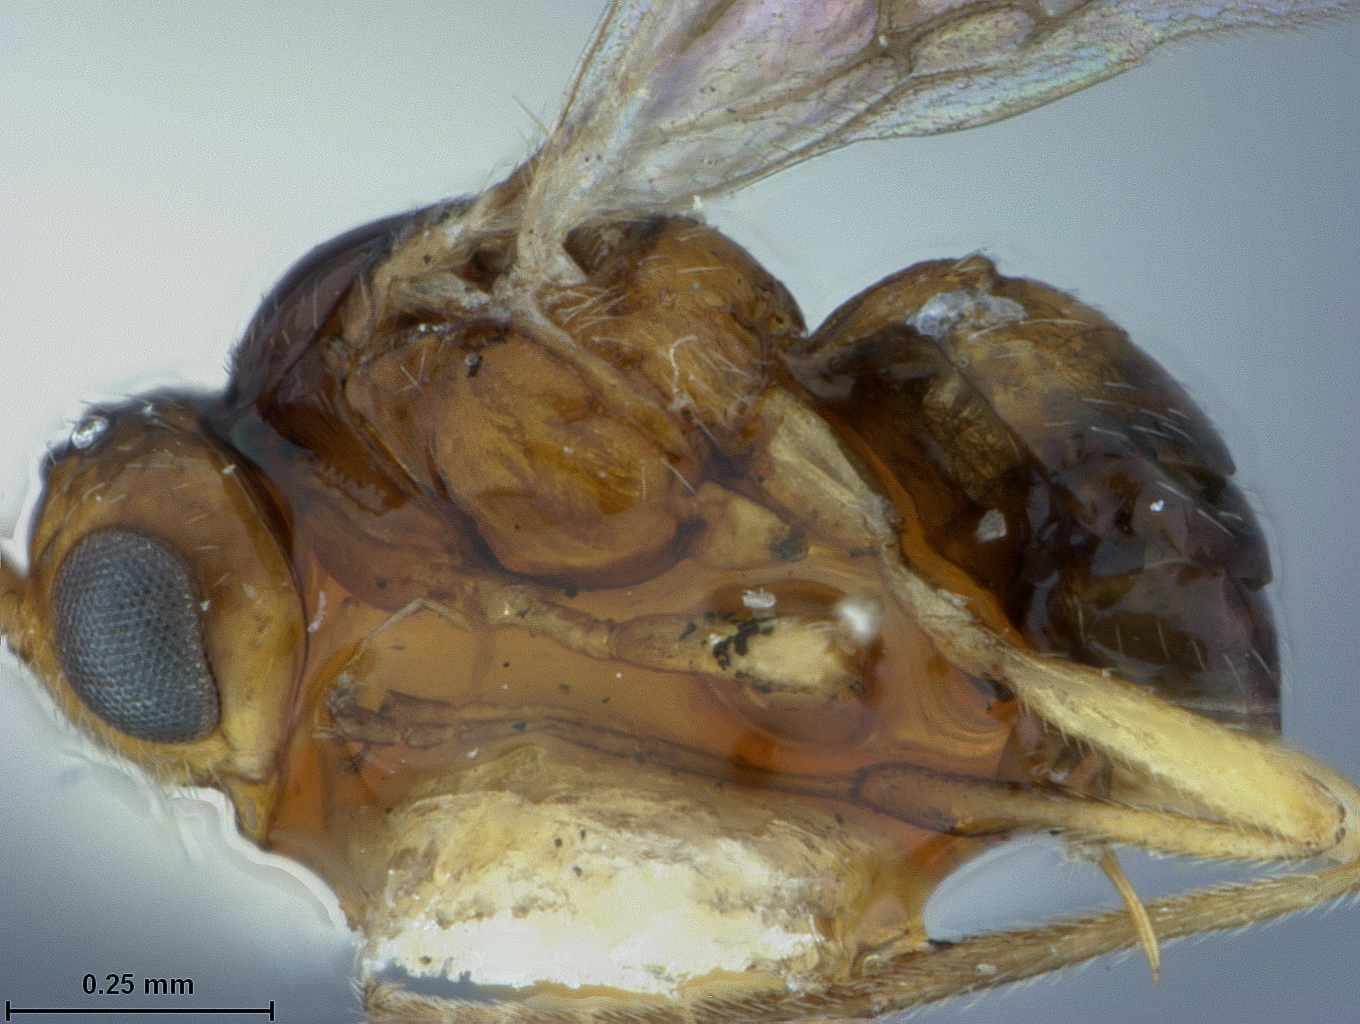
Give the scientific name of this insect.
Eurytenes nanus
